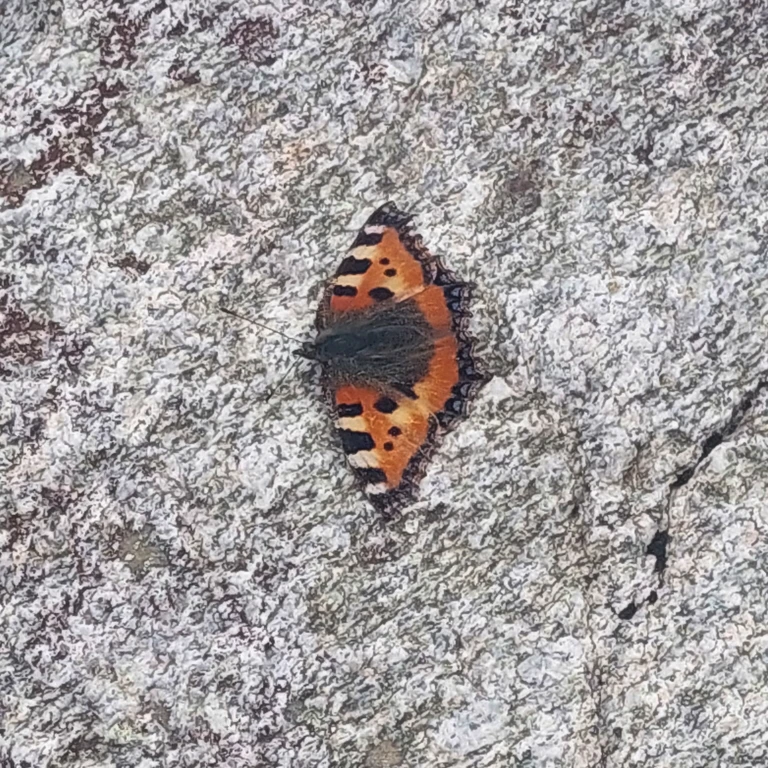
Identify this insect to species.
Aglais urticae
